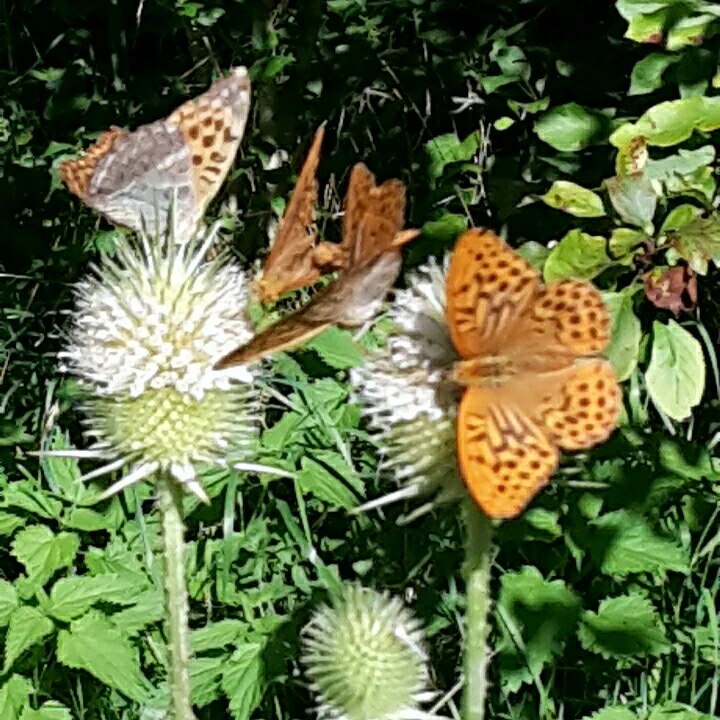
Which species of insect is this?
Argynnis paphia
